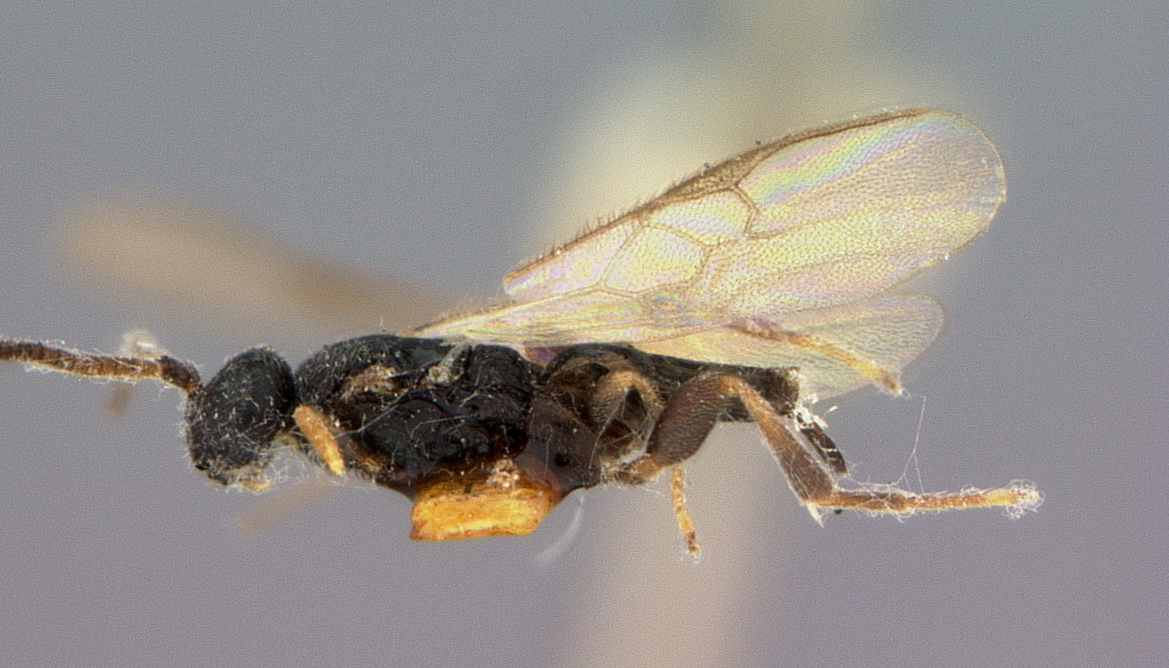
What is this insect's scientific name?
Apanteles angustibasis
